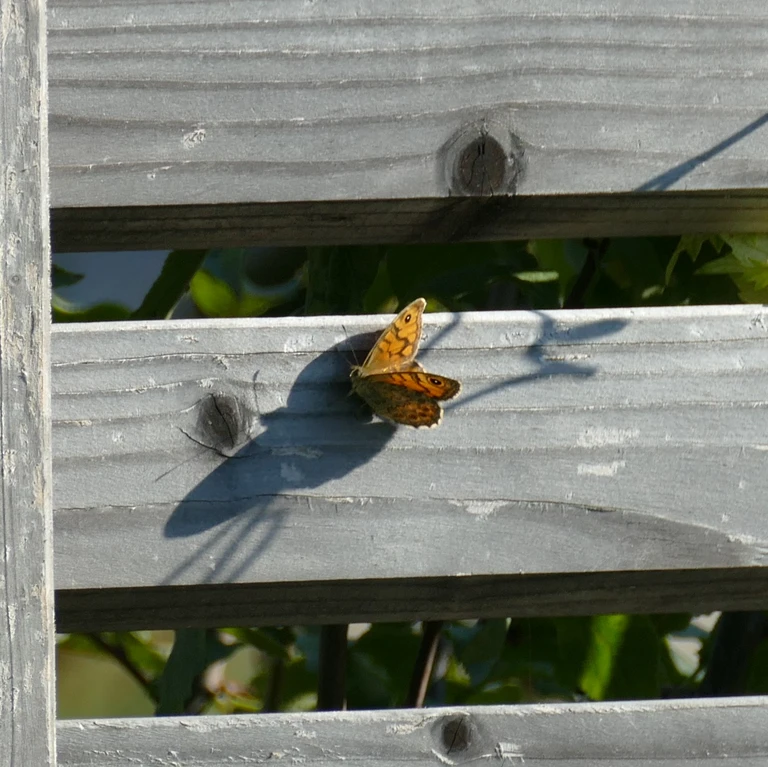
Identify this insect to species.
Lasiommata megera (also Pararge megera)
